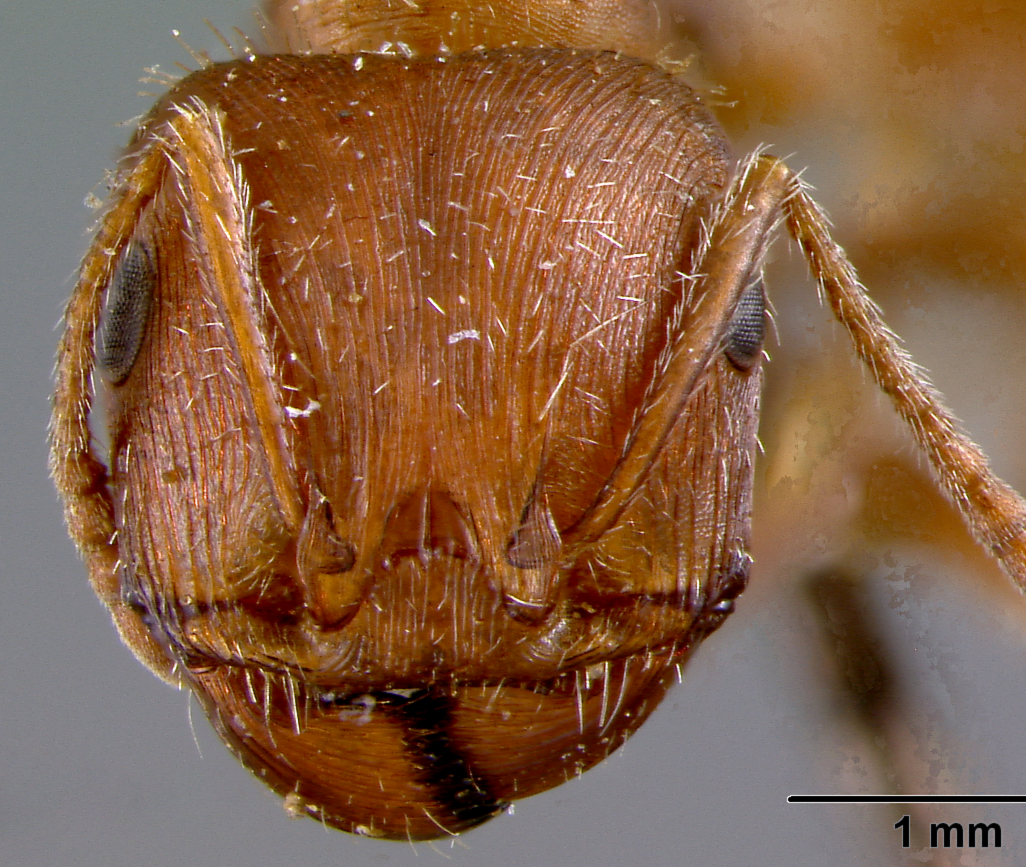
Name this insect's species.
Pogonomyrmex californicus
